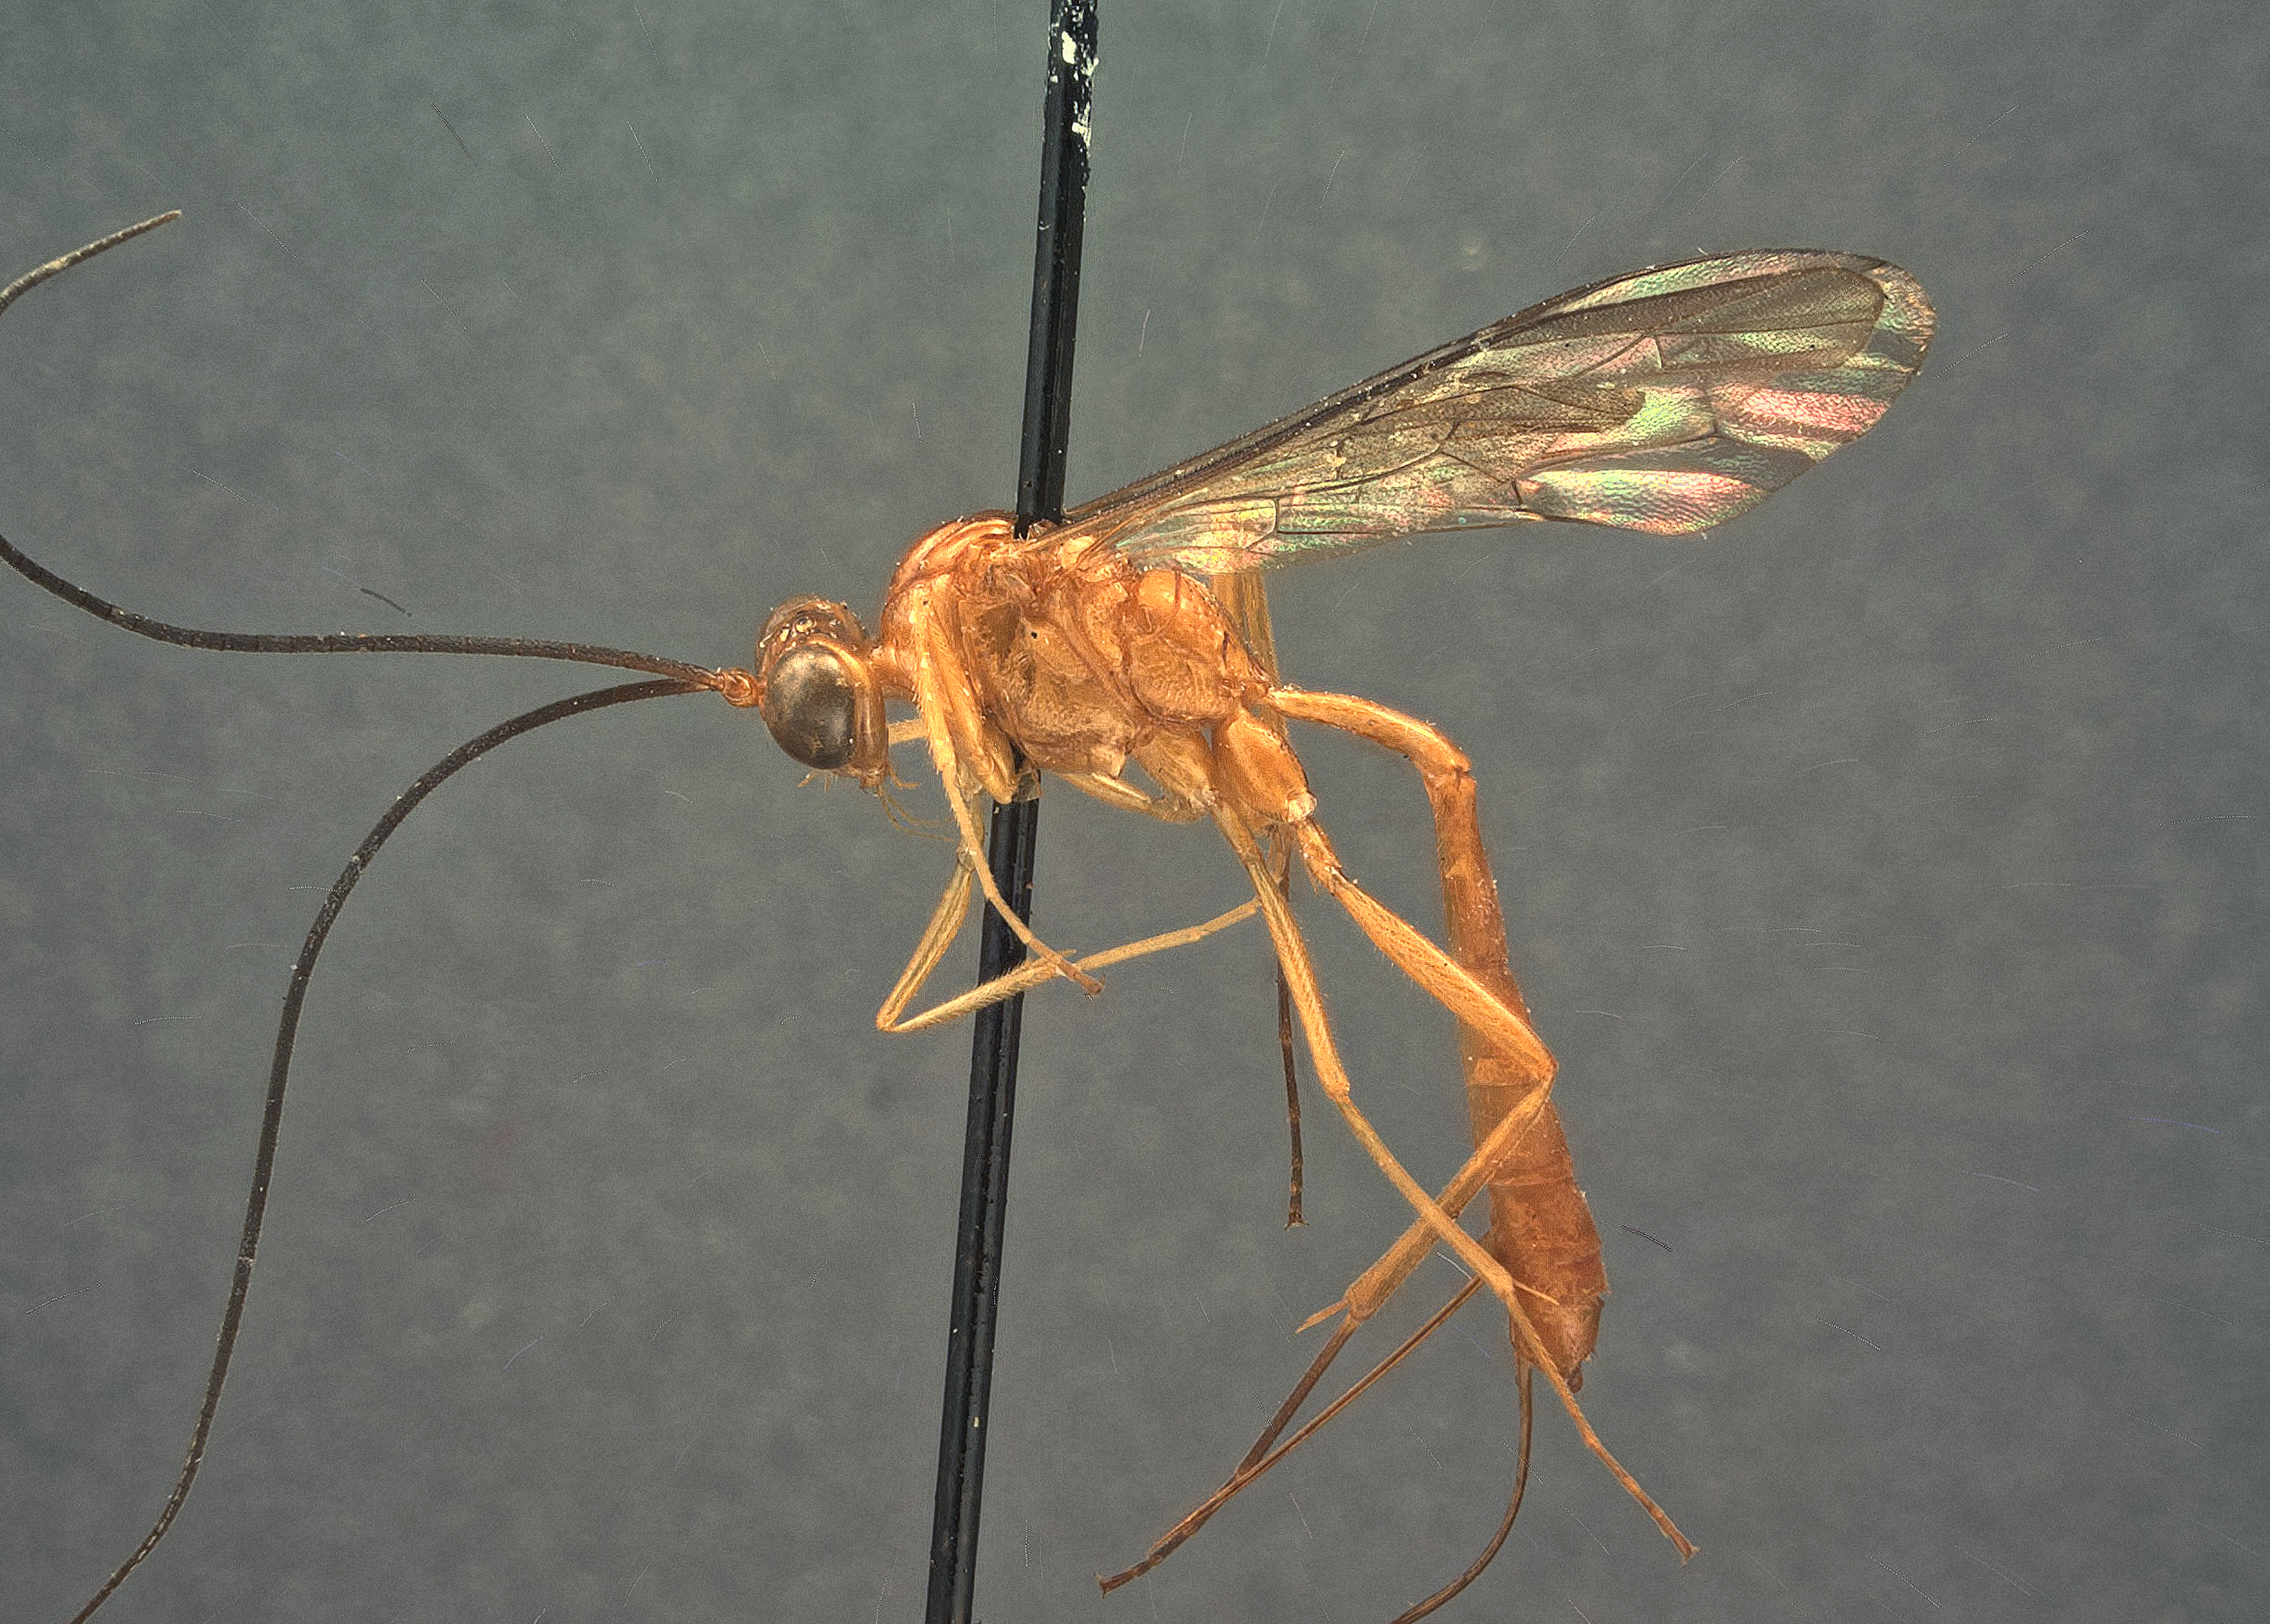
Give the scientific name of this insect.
Diapetus mindanao
